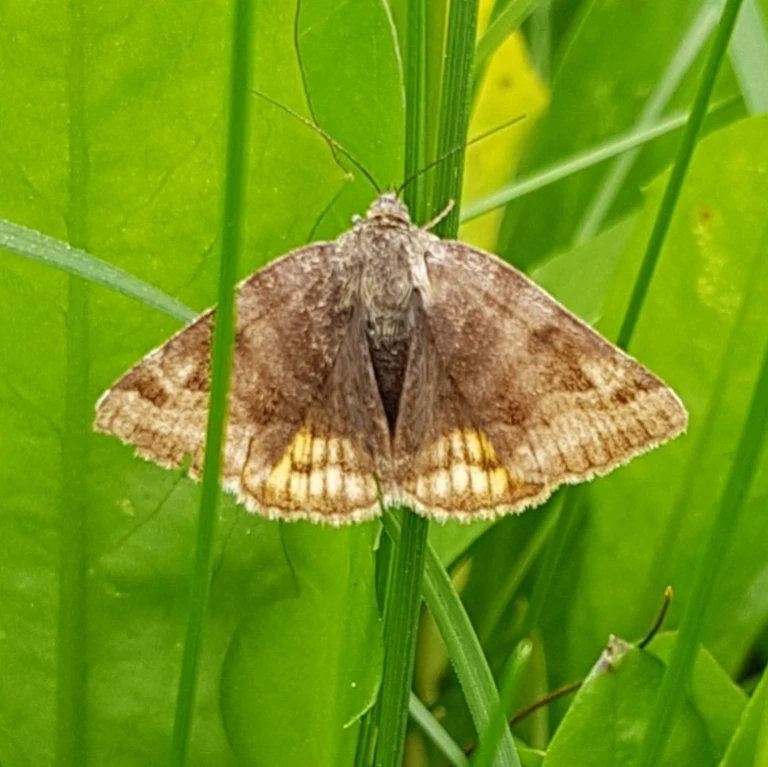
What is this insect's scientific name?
Euclidia glyphica
